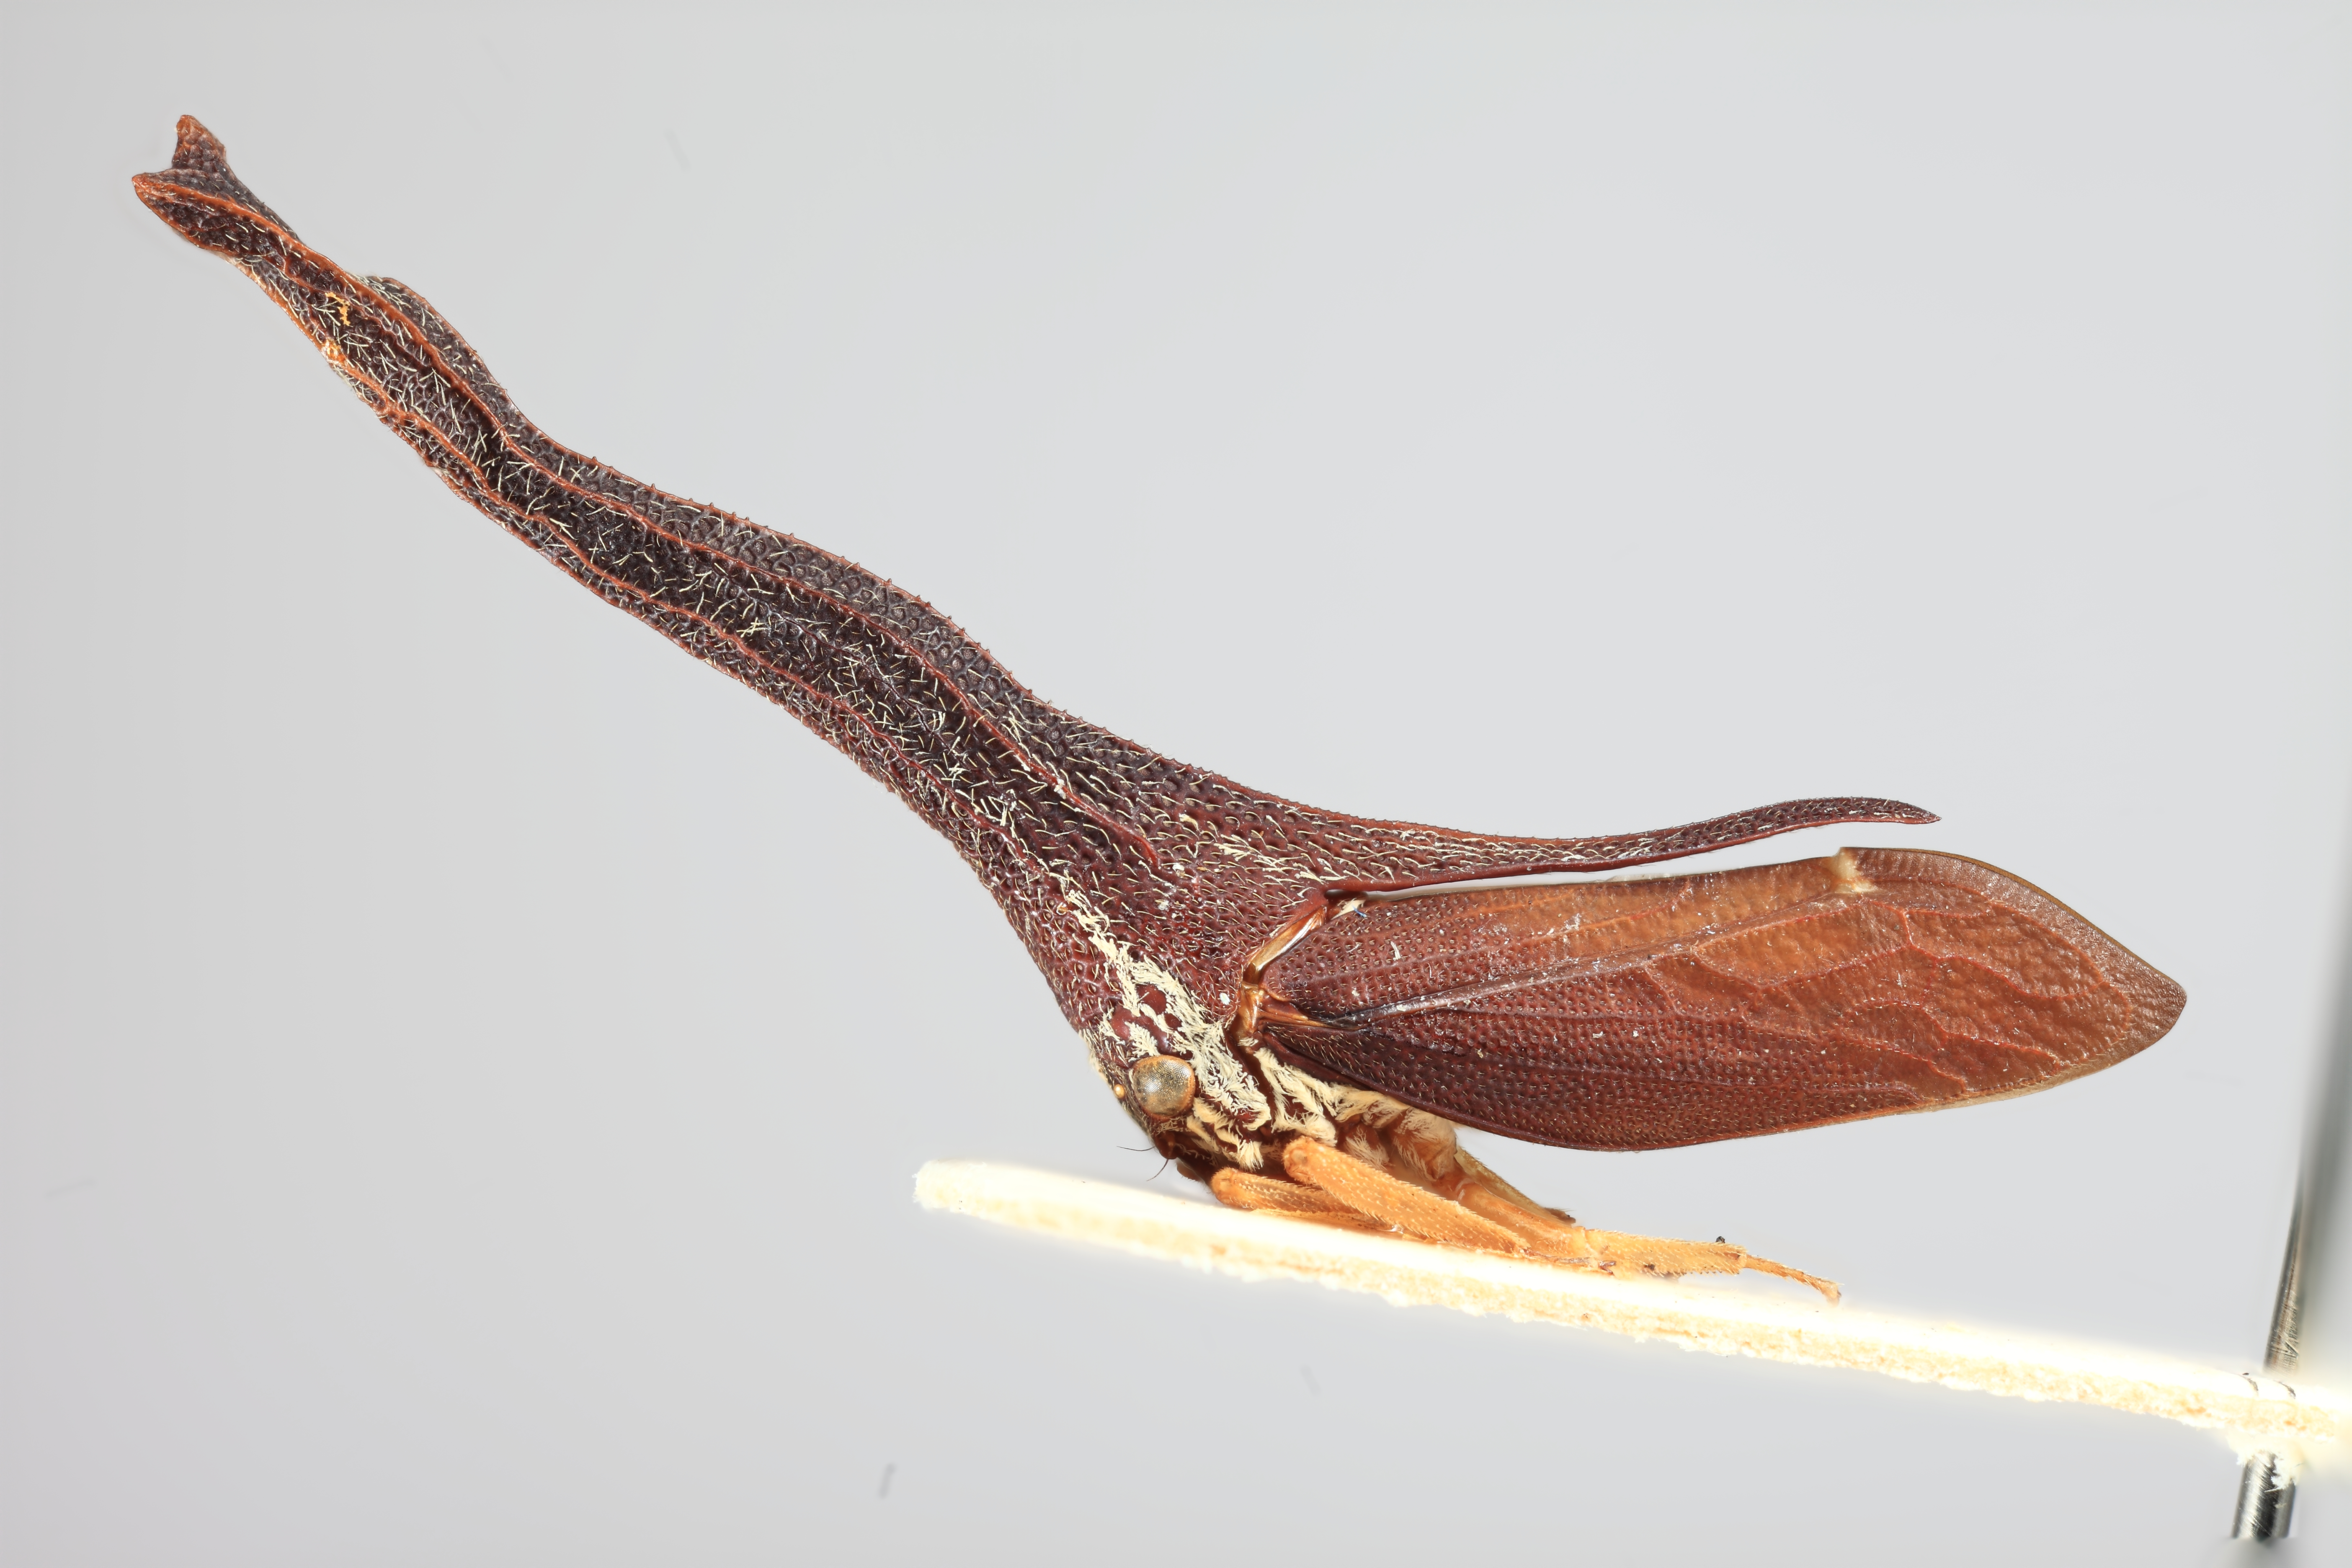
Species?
Pyrgonota sinuata
